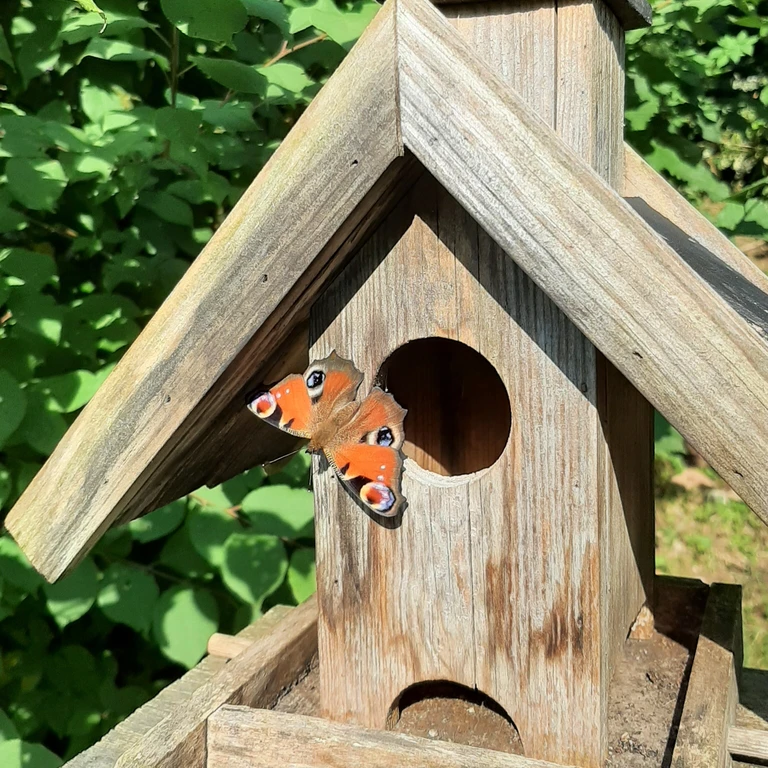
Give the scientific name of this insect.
Aglais io
